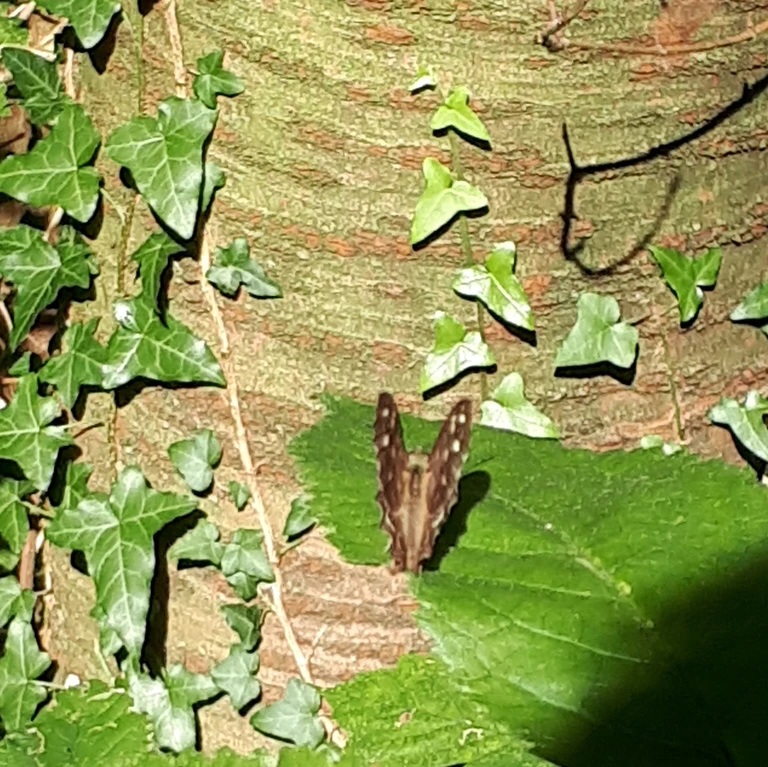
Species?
Pararge aegeria
